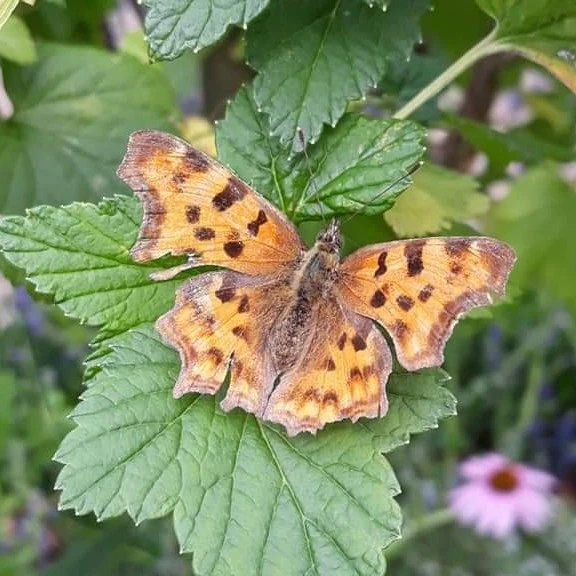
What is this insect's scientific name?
Polygonia c-album
